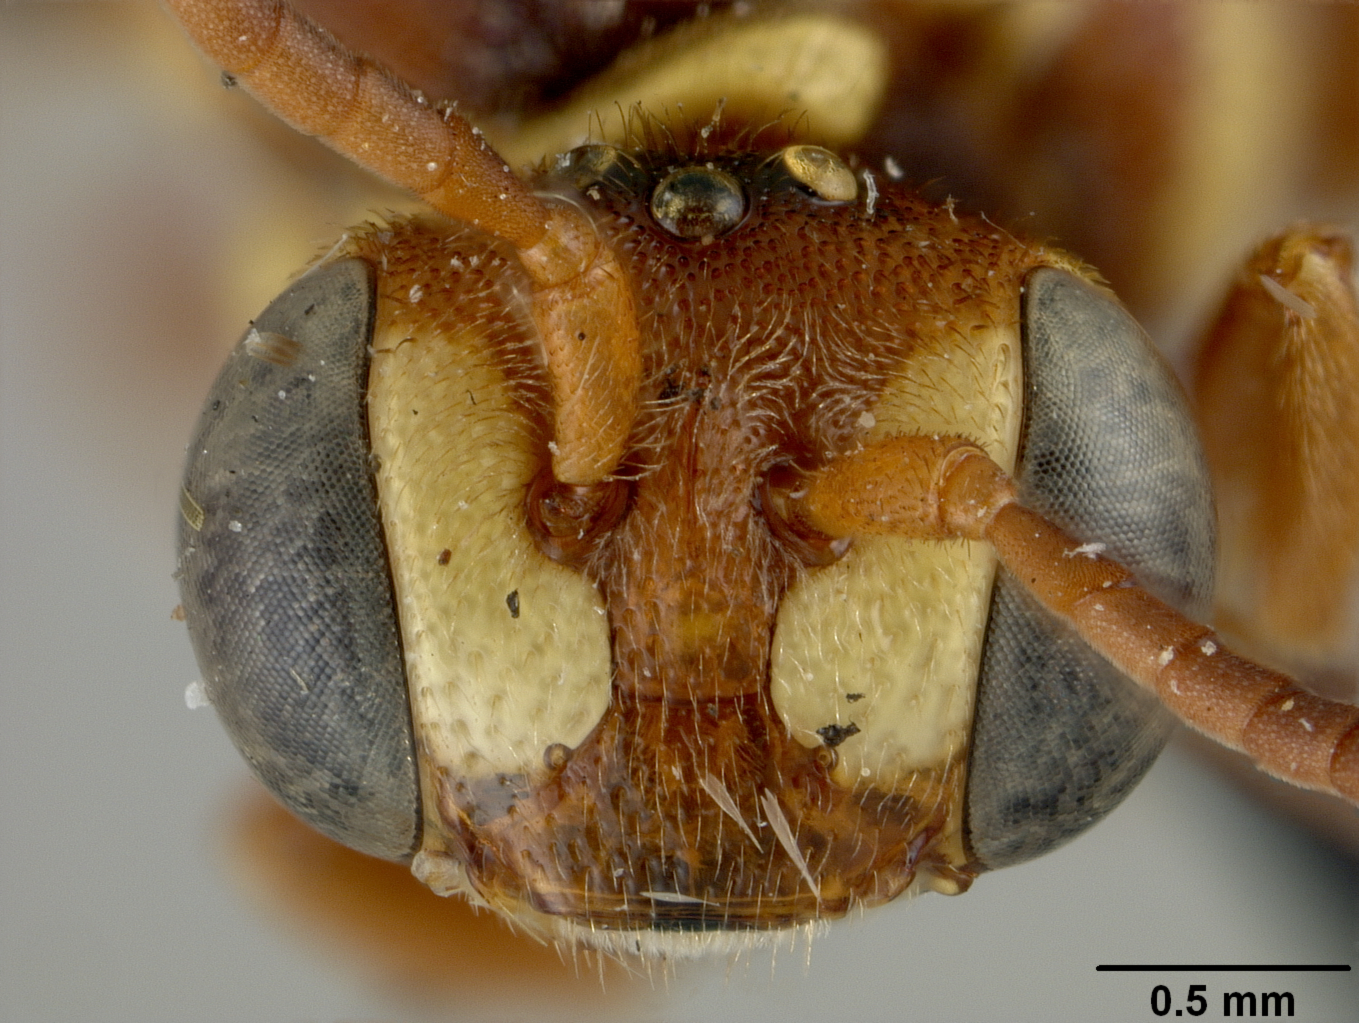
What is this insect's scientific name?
Nomada jamaicensis
